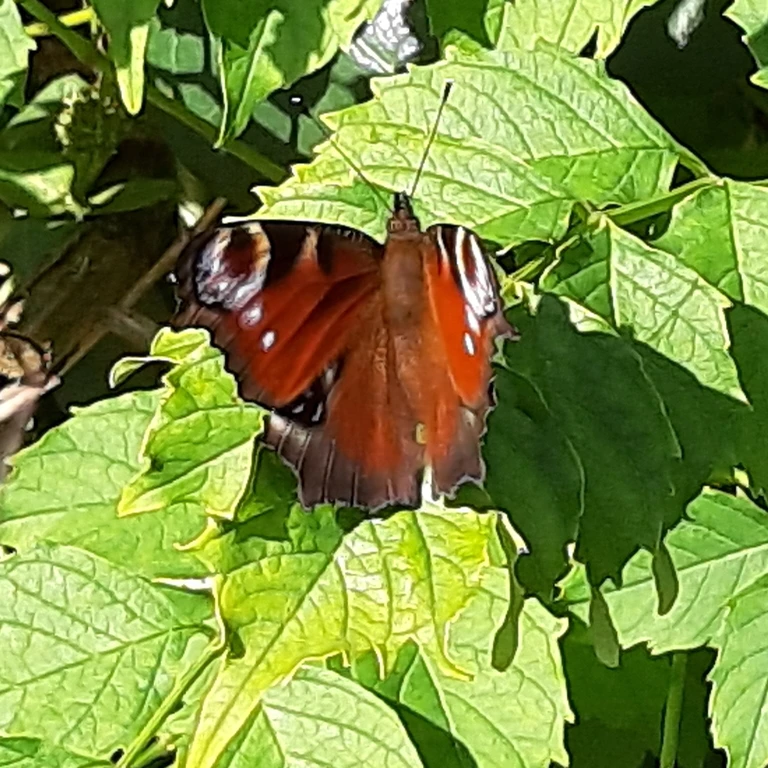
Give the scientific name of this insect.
Aglais io
